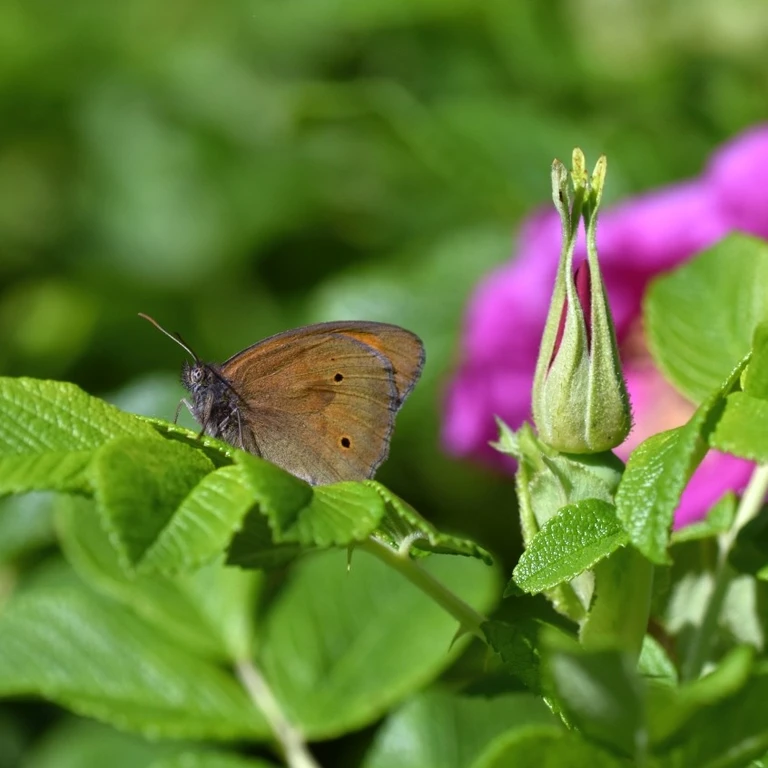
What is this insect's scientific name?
Maniola jurtina
